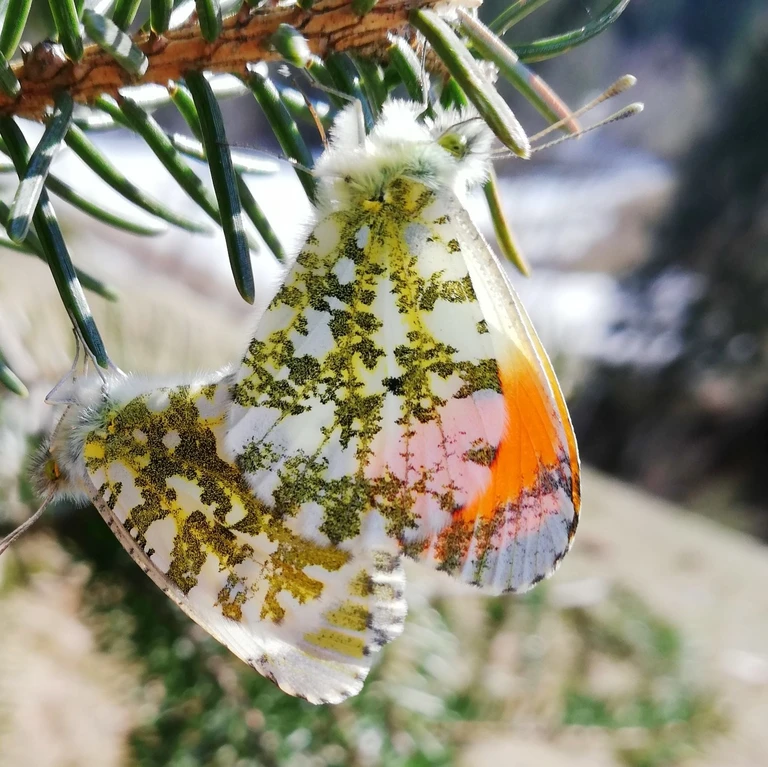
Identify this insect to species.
Anthocharis cardamines
